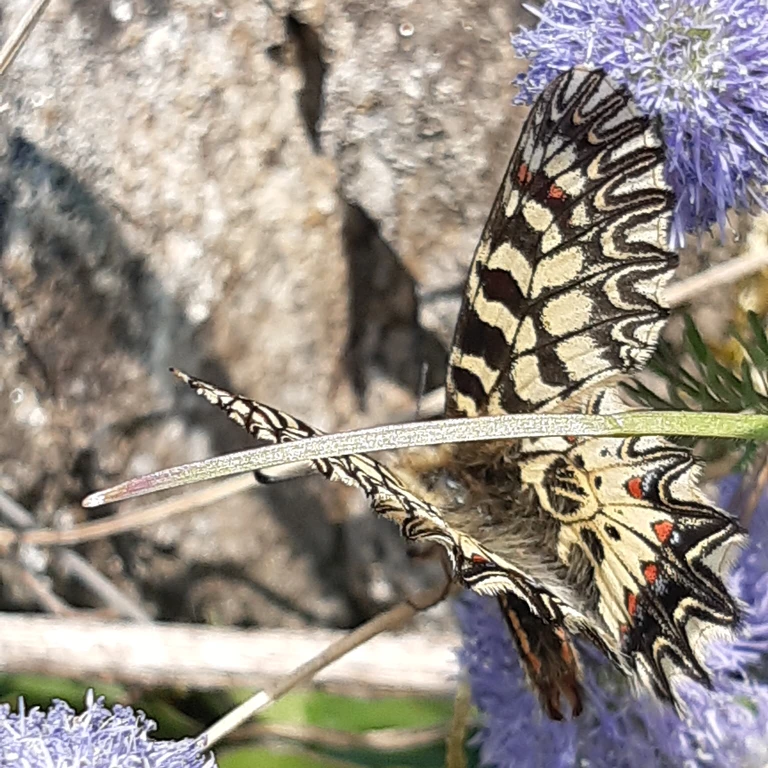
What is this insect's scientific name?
Zerynthia polyxena
